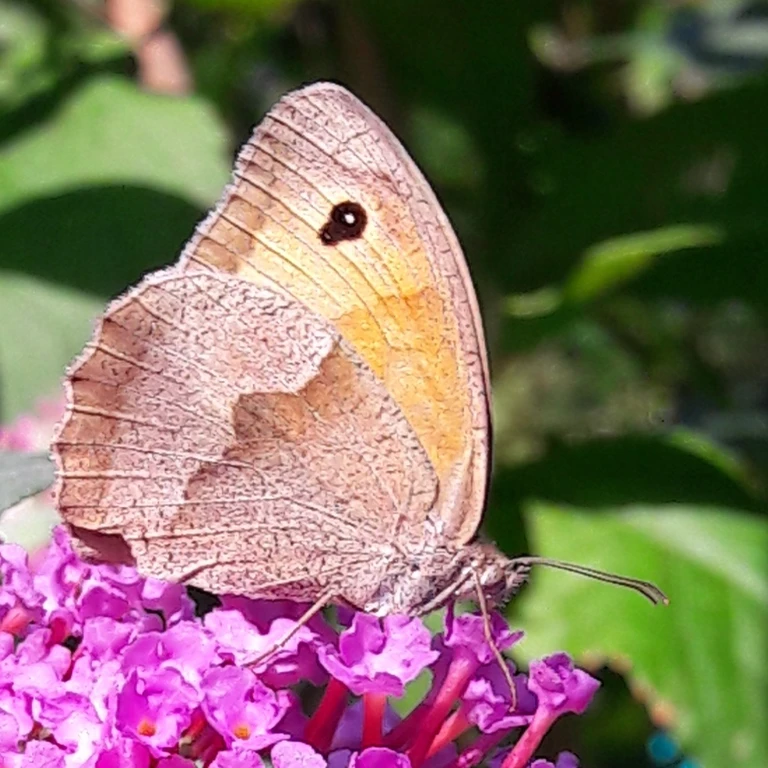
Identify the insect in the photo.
Maniola jurtina
